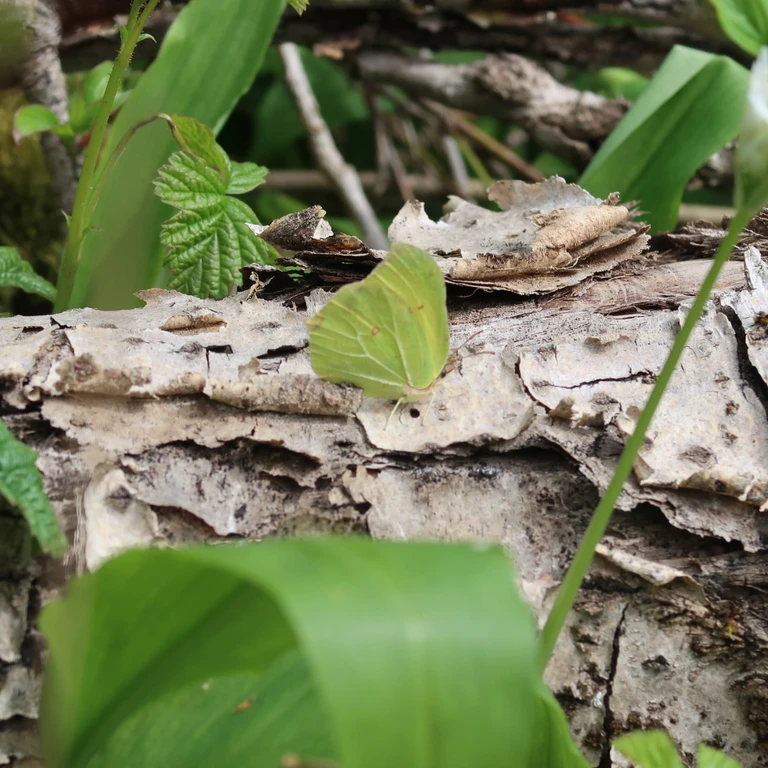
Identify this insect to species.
Gonepteryx rhamni
